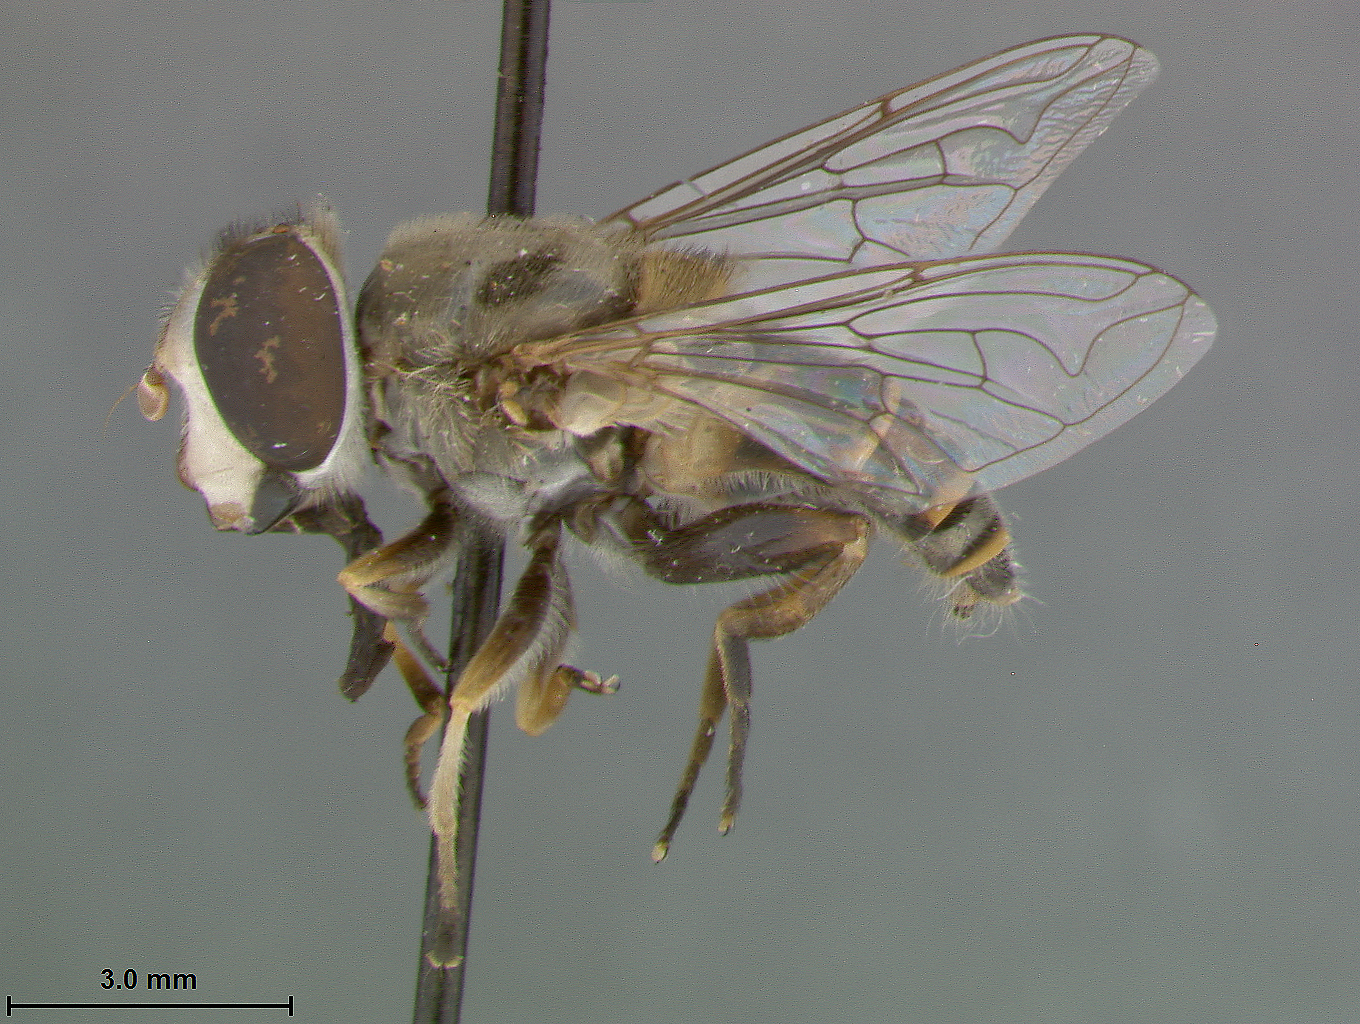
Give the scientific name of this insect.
Eristalis bitrapezeidalis
